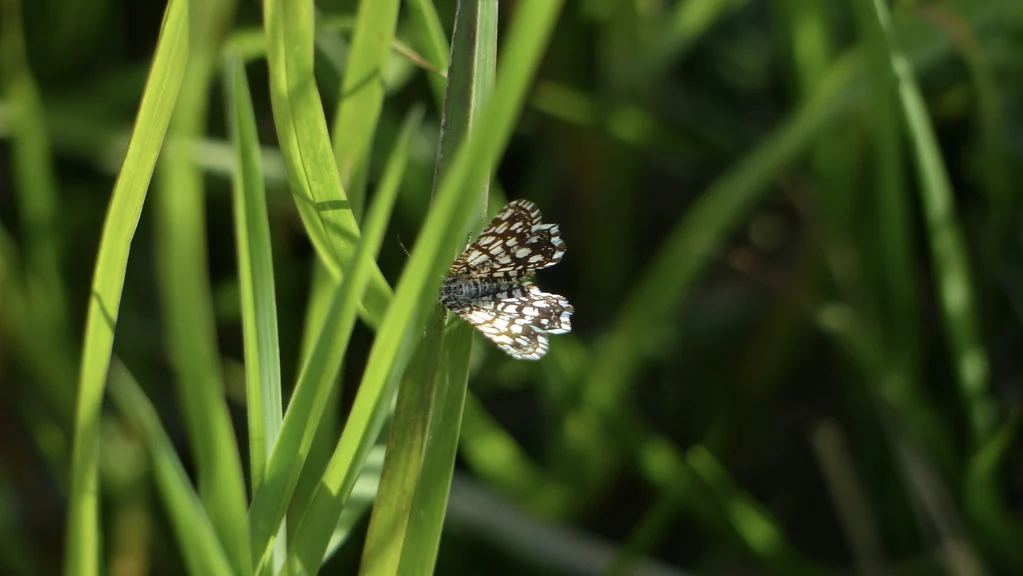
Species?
Chiasmia clathrata
